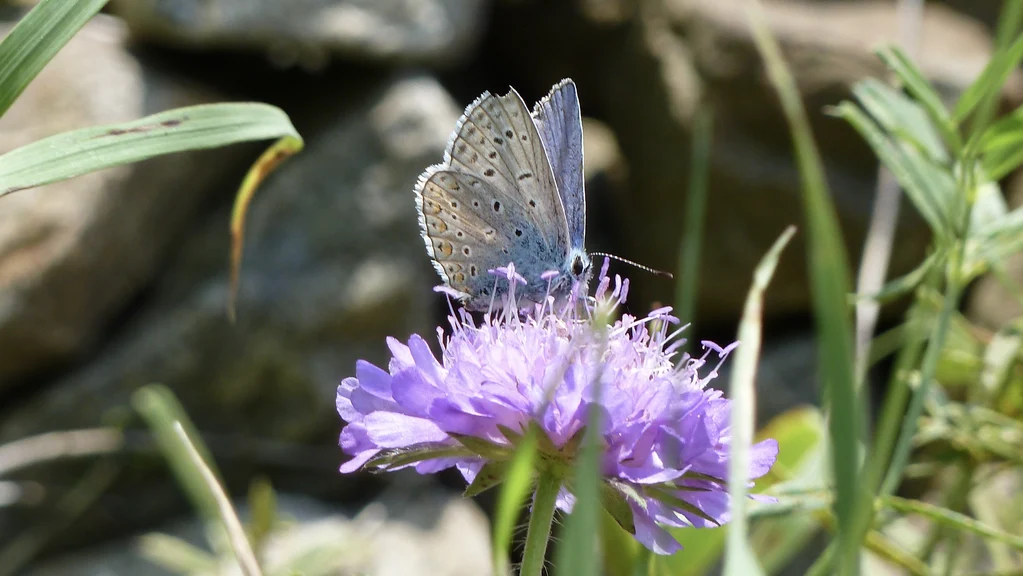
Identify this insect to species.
Polyommatus icarus
